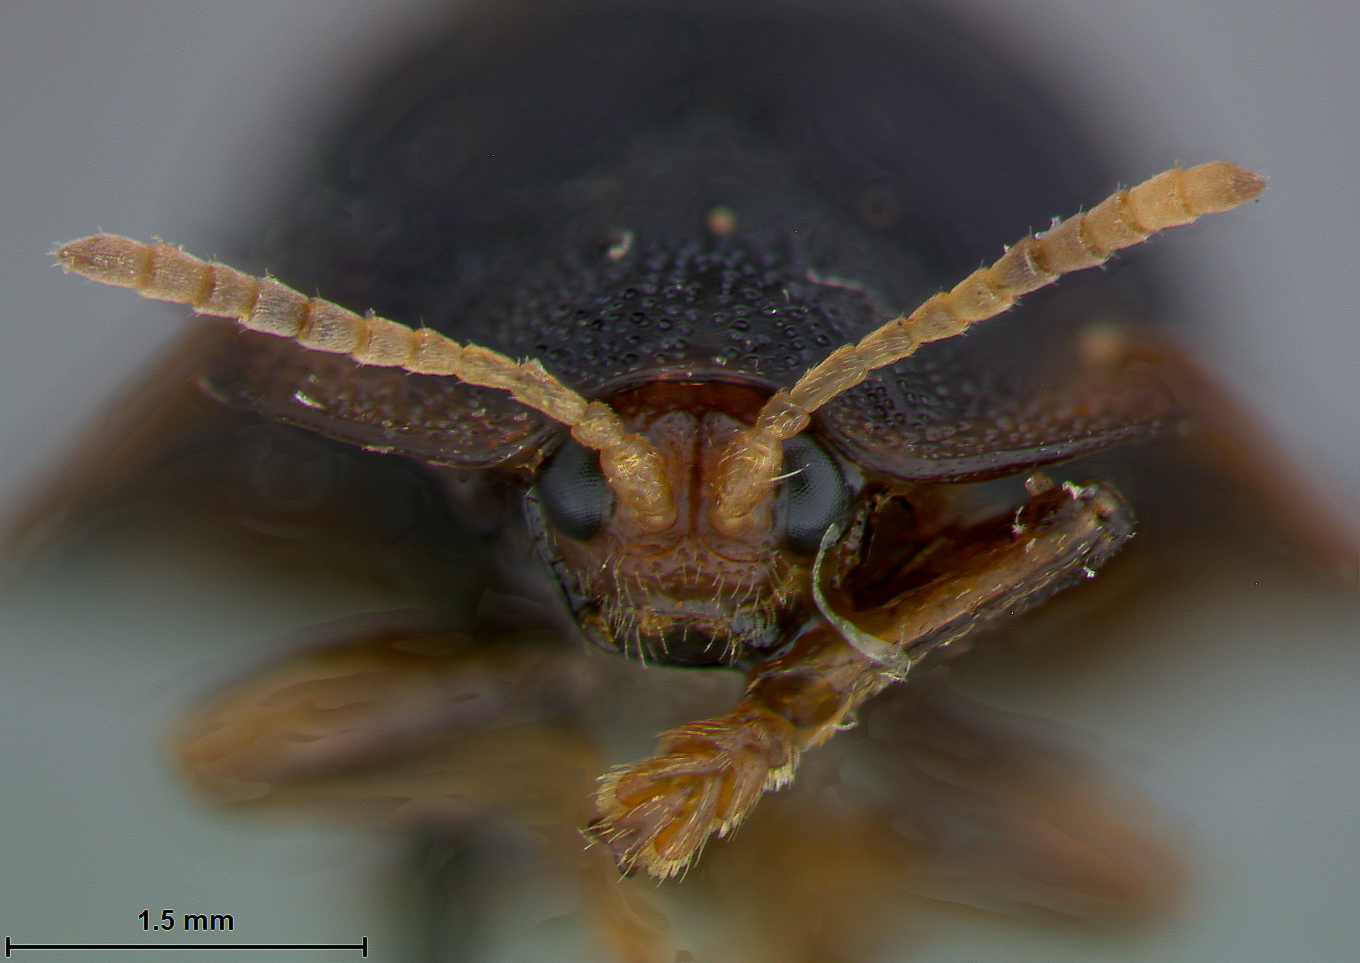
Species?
Stoiba marginata
